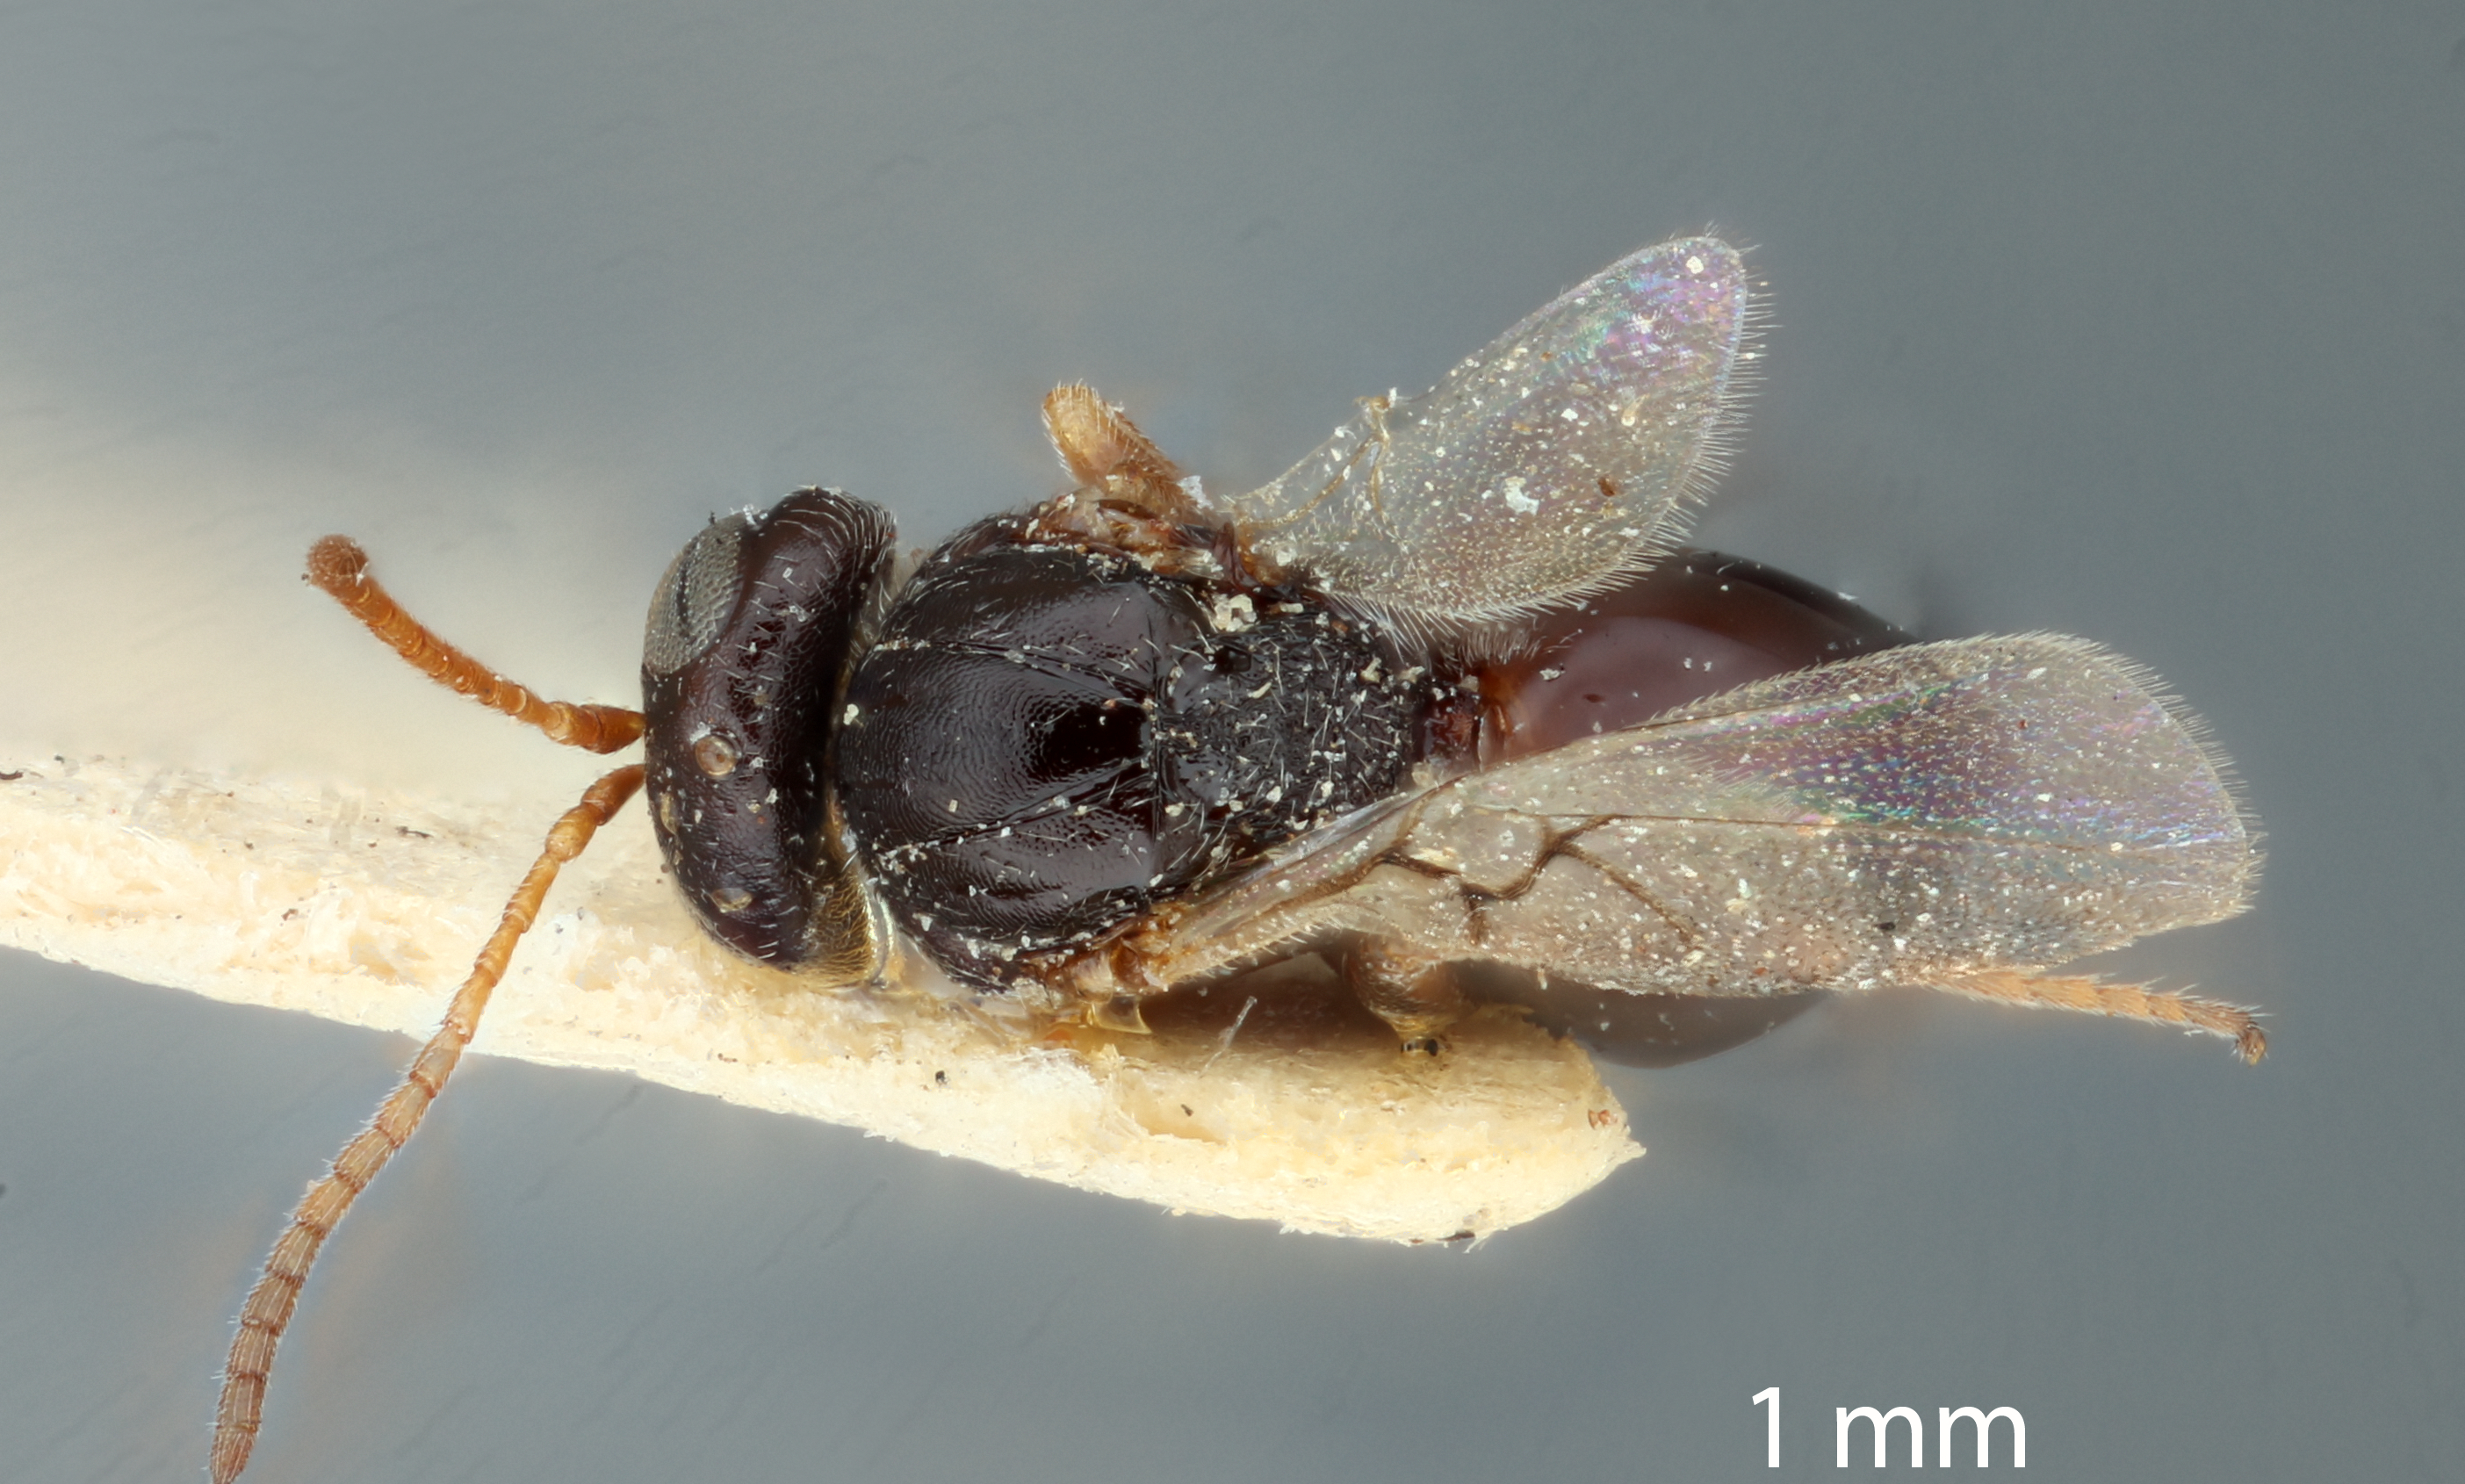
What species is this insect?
Diplolepis occultata
